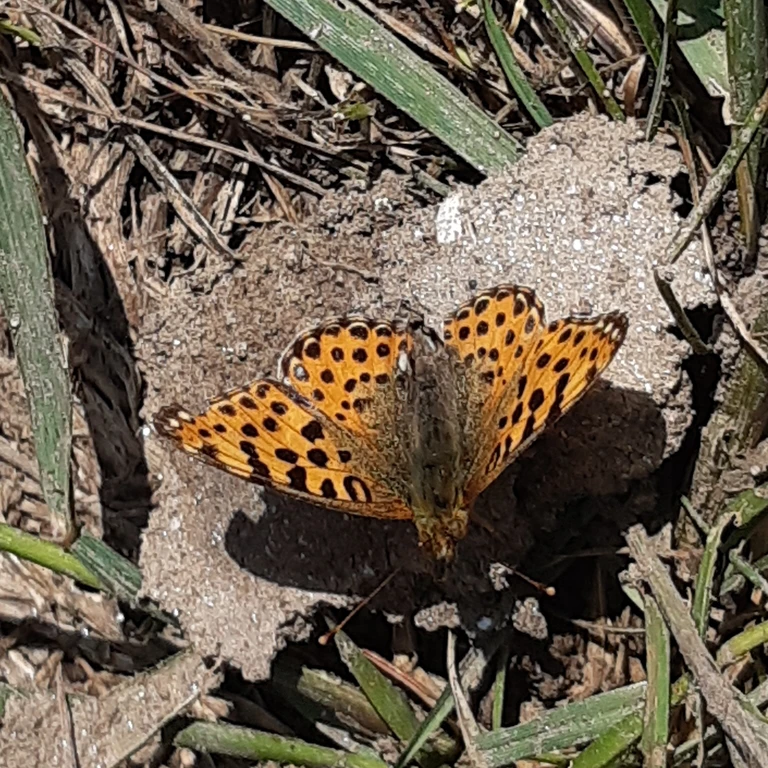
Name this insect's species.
Issoria lathonia
